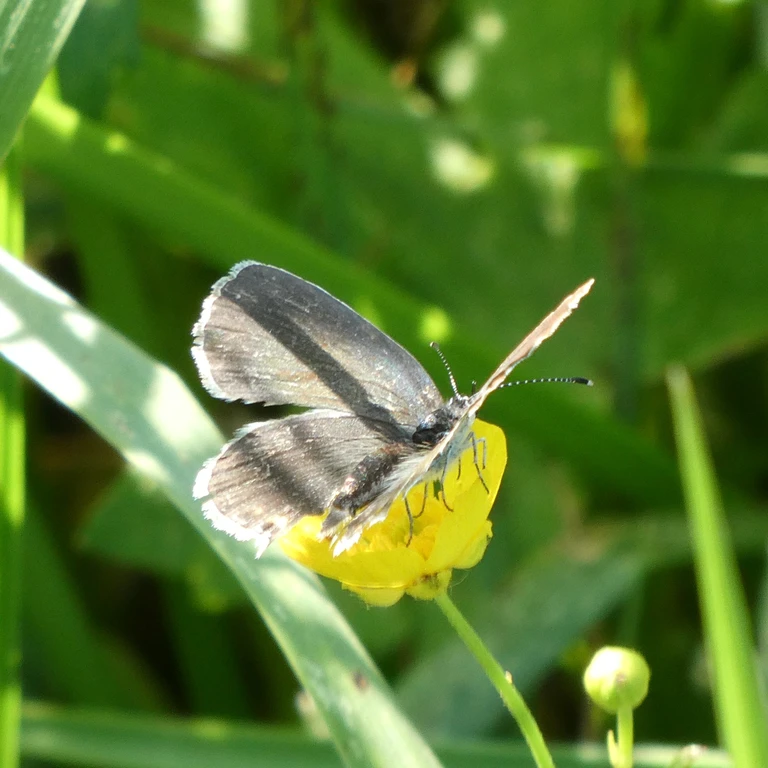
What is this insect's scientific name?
Cupido argiades (also Elkalyce argiades)
